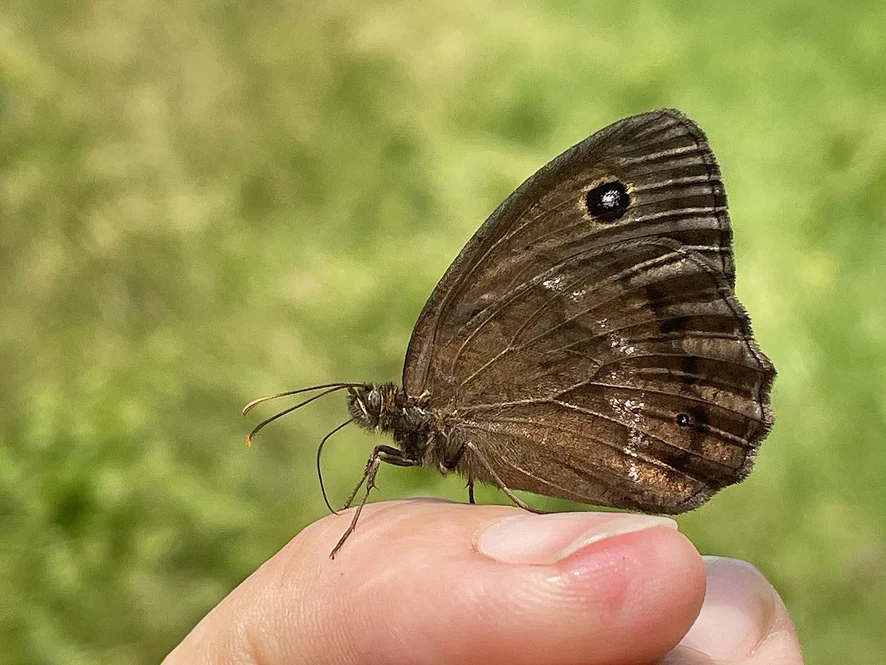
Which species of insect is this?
Minois dryas
